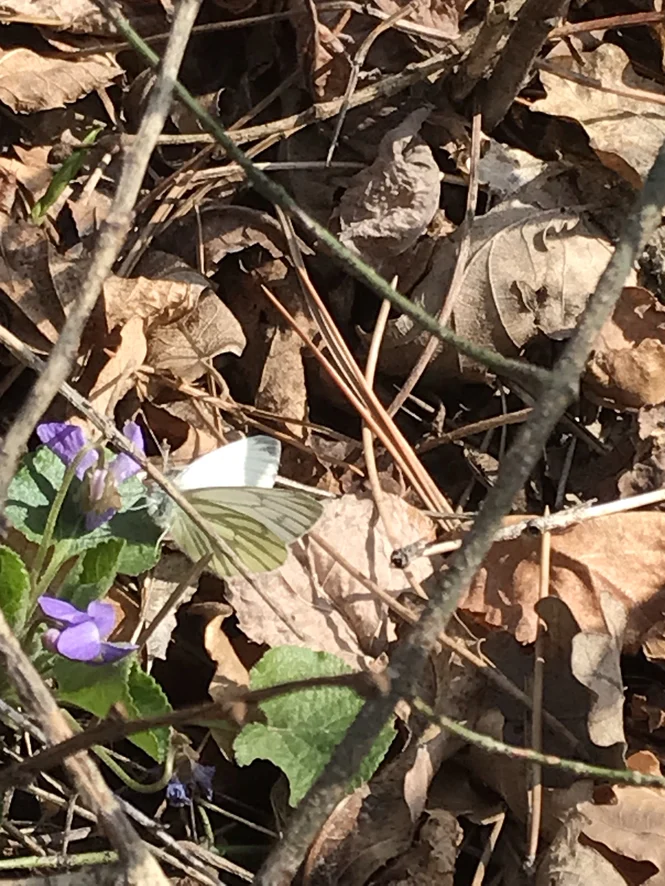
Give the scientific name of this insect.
Pieris napi
